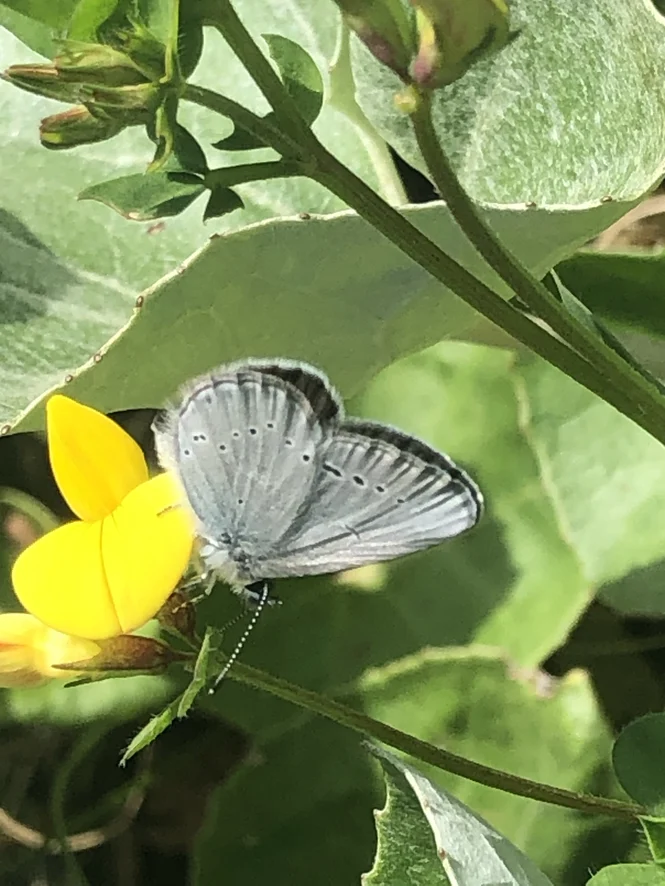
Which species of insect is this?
Cupido minimus
